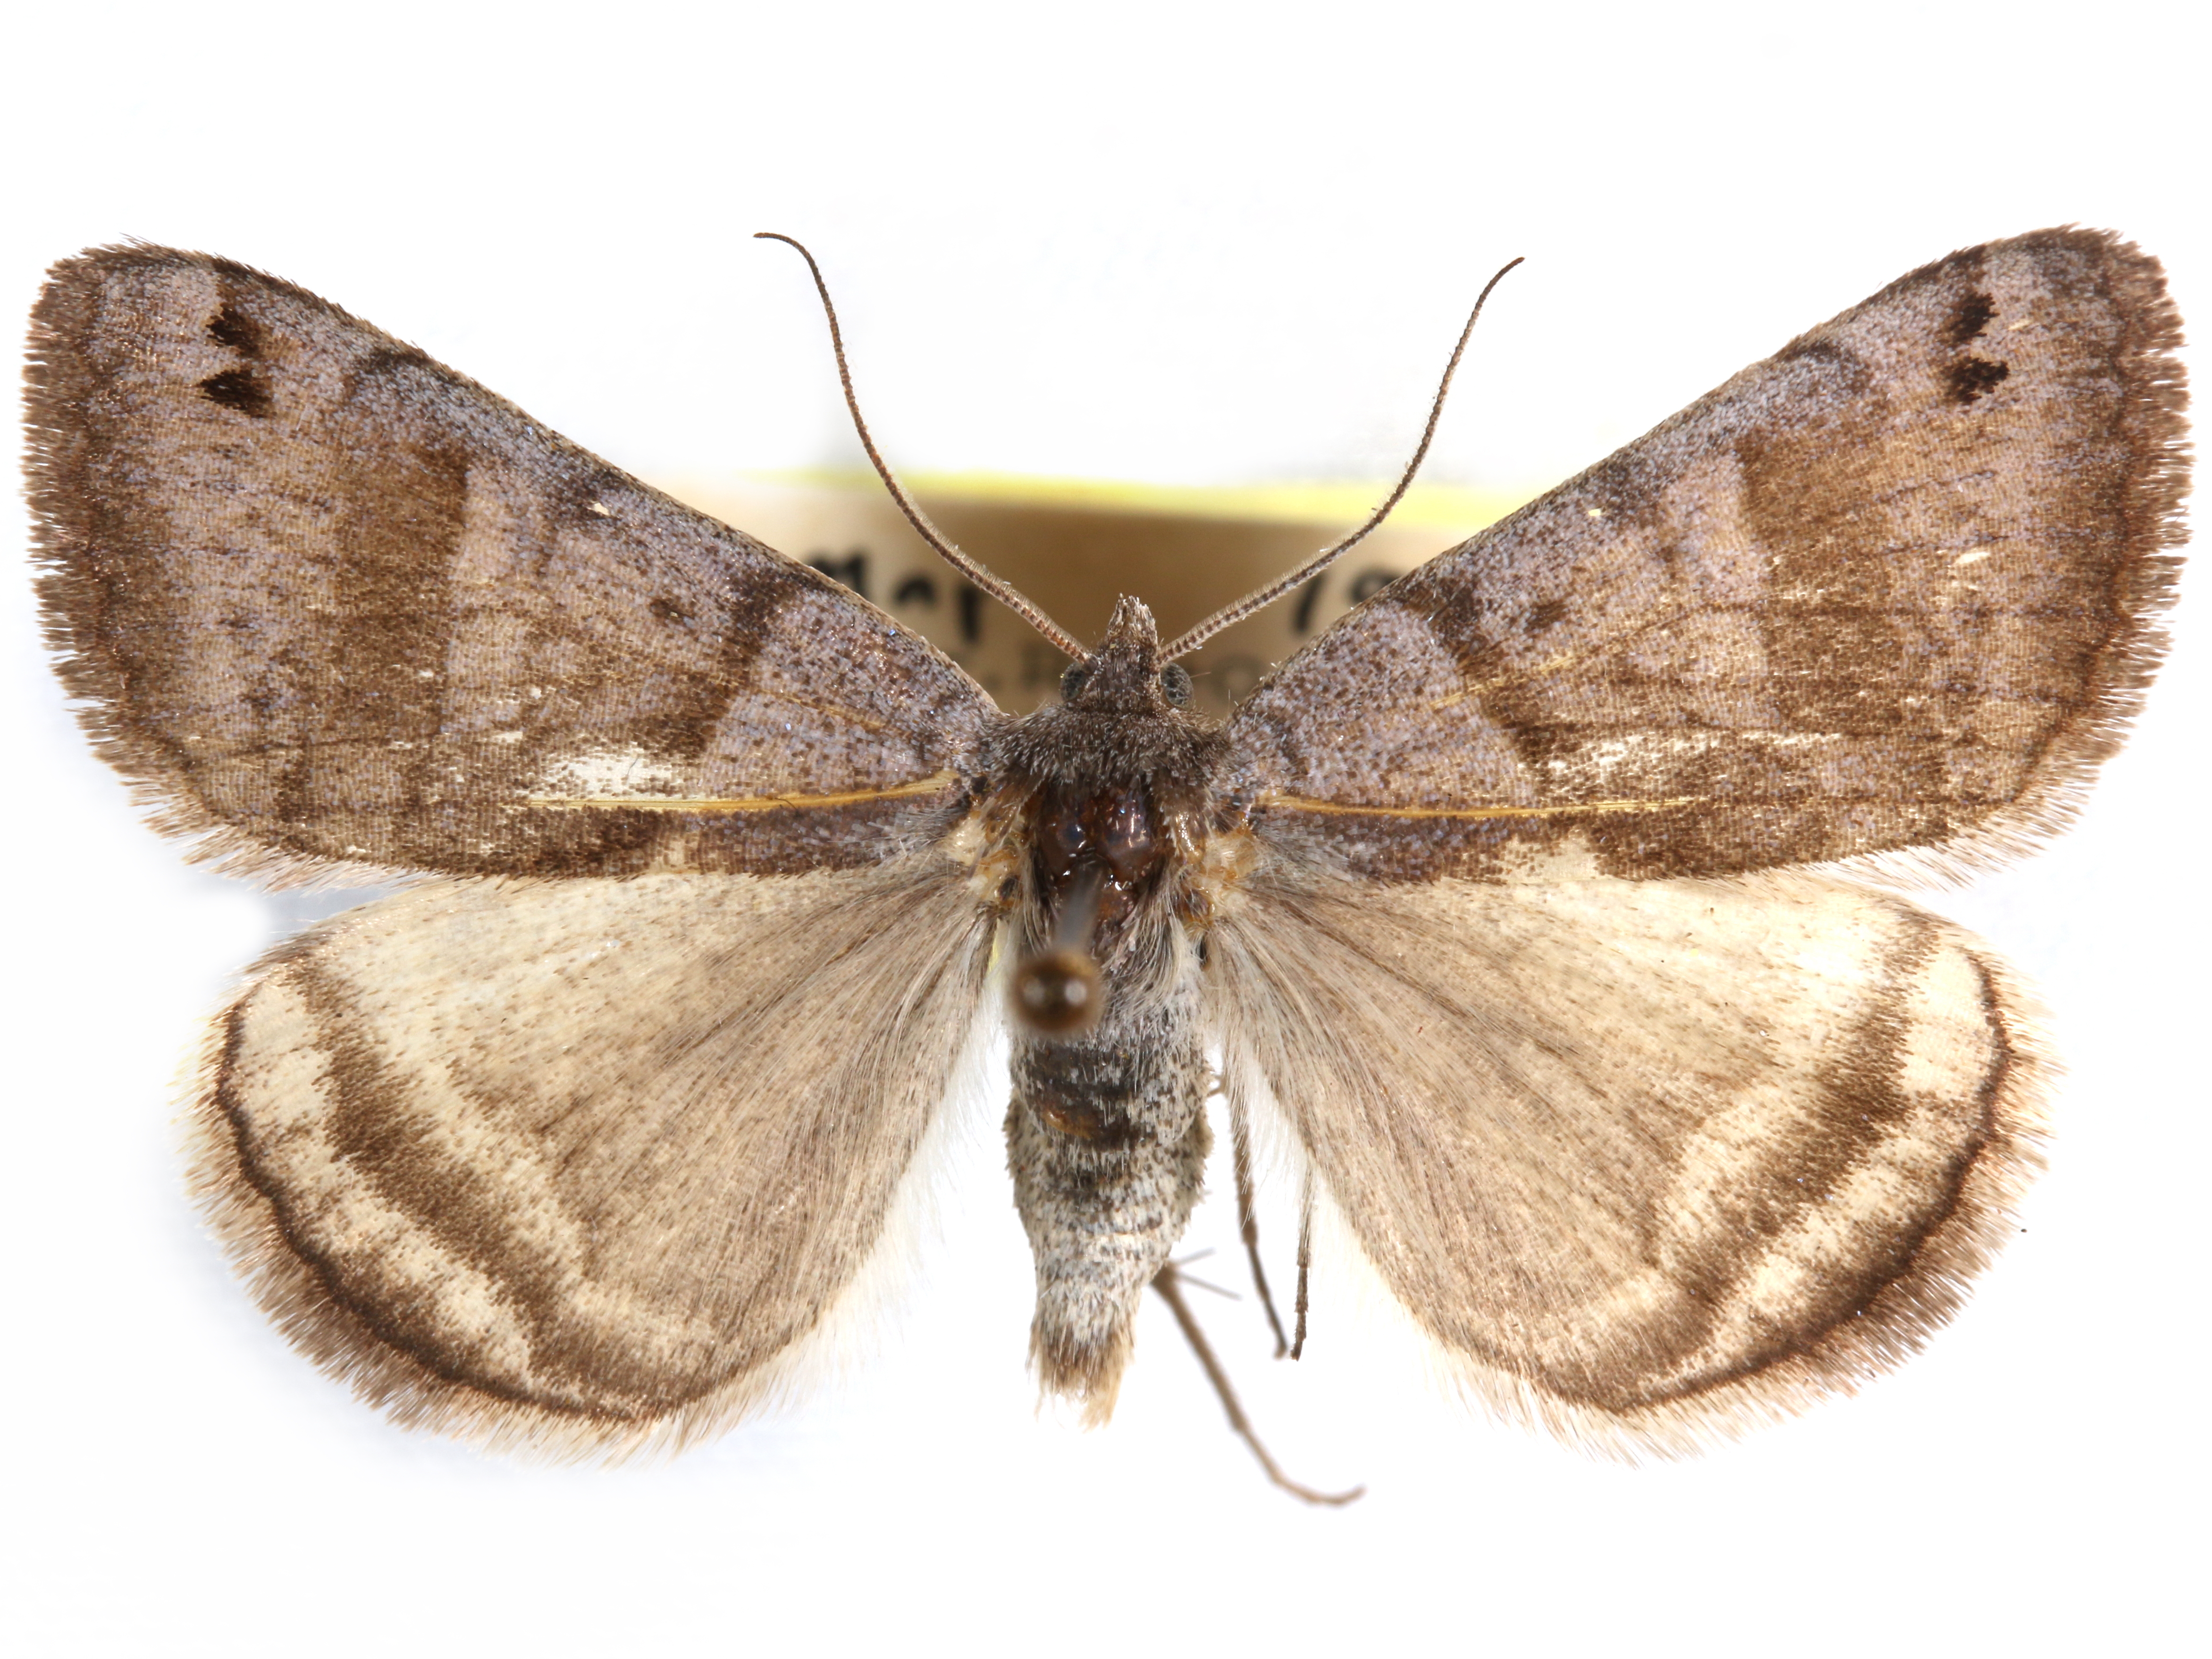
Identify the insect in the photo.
Caenurgina crassiuscula
